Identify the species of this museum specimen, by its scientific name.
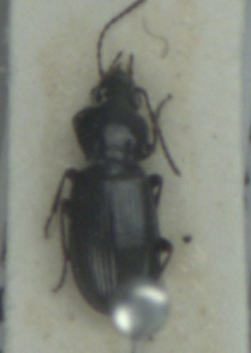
Pterostichus strenuus
